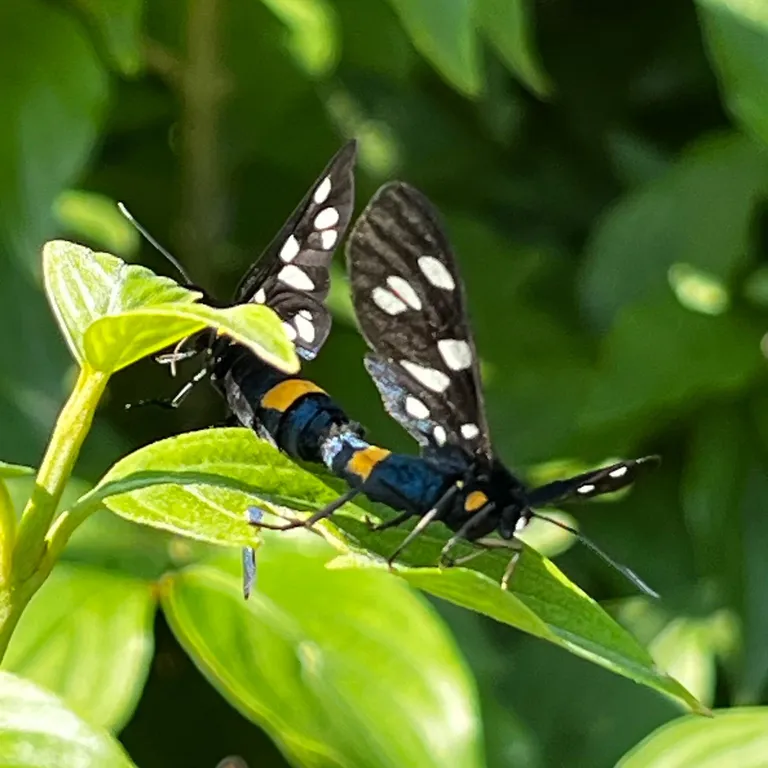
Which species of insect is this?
Amata phegea
